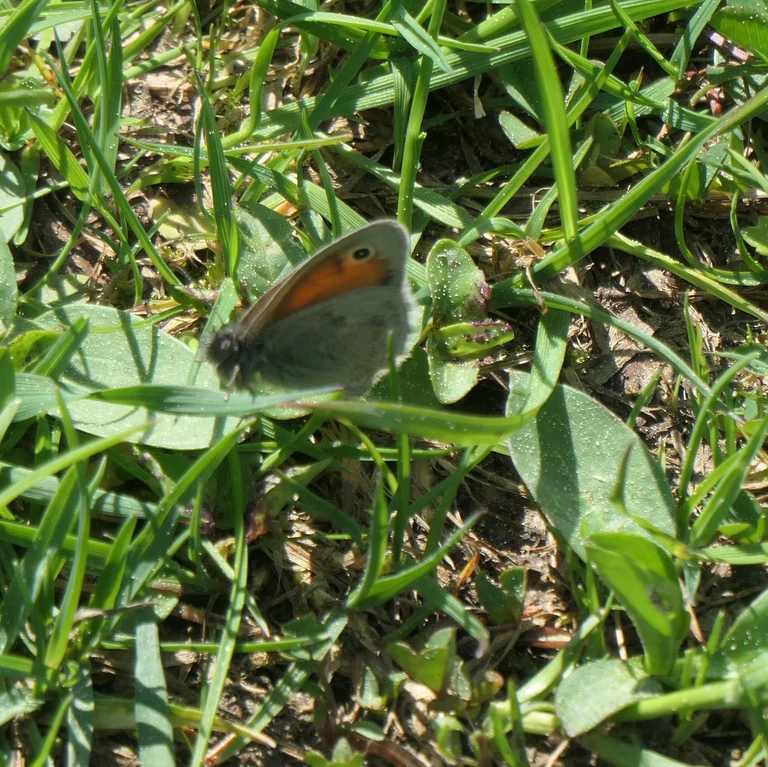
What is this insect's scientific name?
Coenonympha pamphilus
